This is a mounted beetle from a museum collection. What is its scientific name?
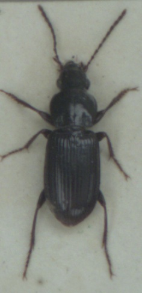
Pterostichus minor
